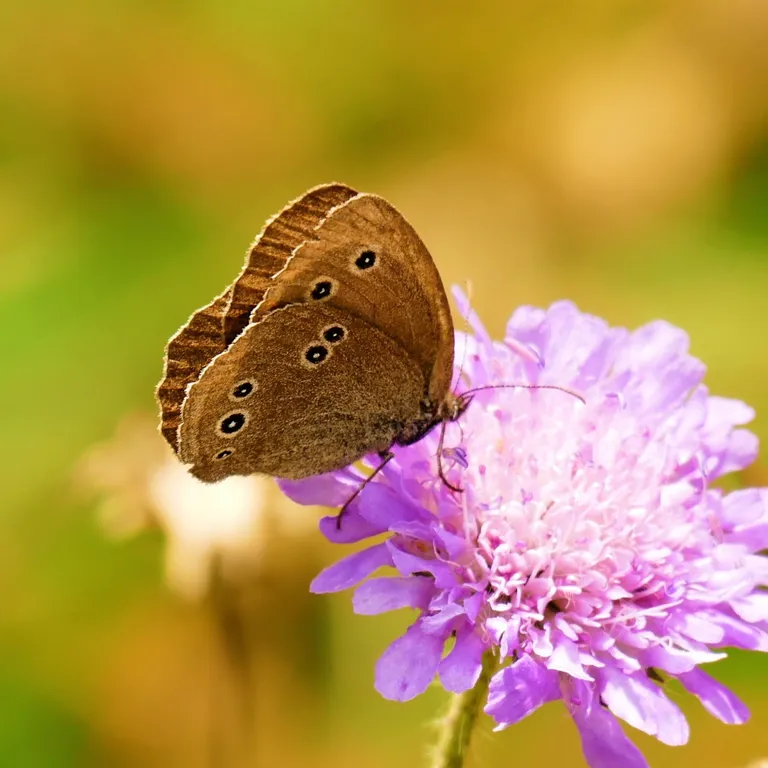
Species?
Aphantopus hyperantus
